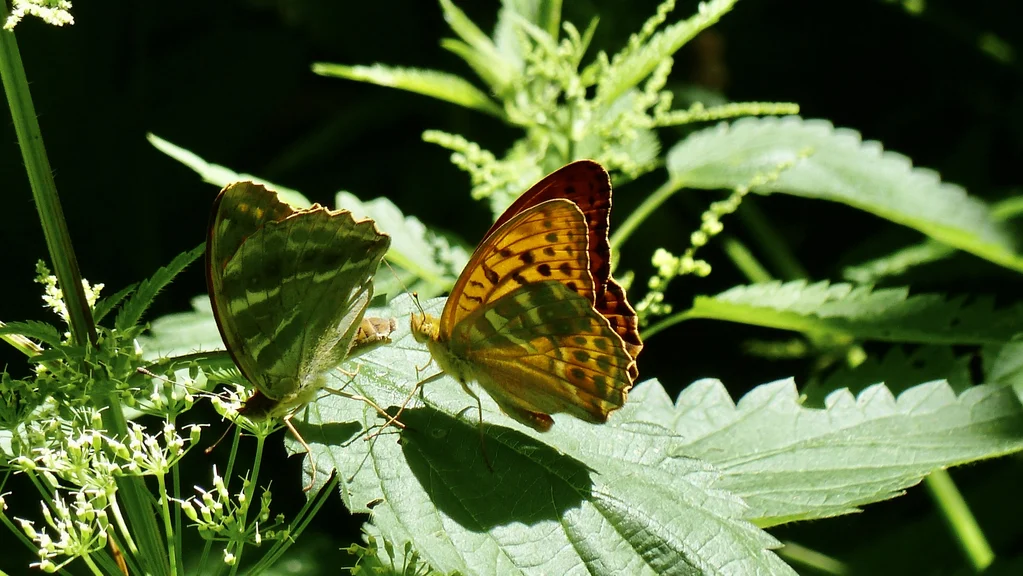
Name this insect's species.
Argynnis paphia
